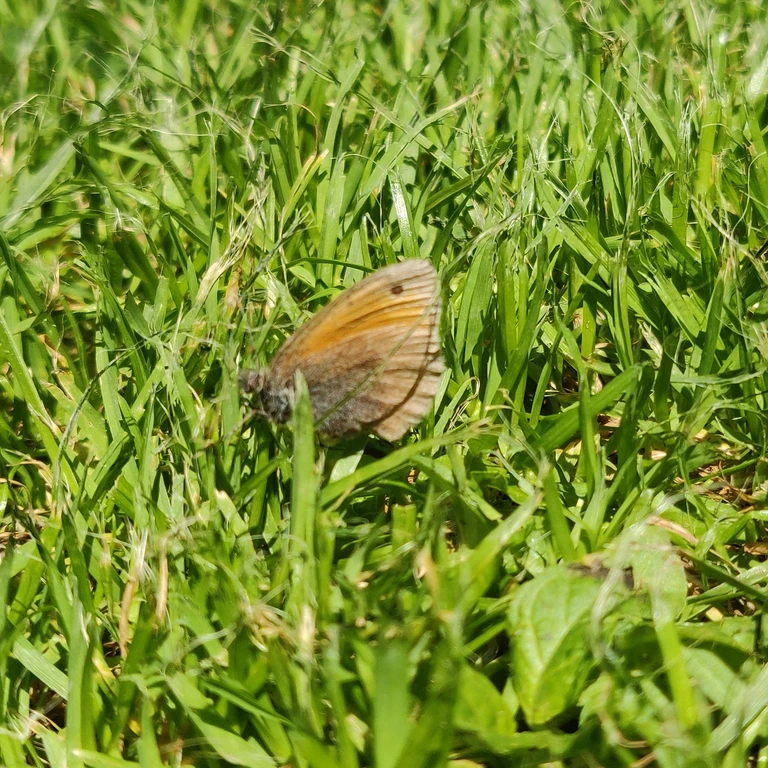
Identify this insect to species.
Coenonympha pamphilus
